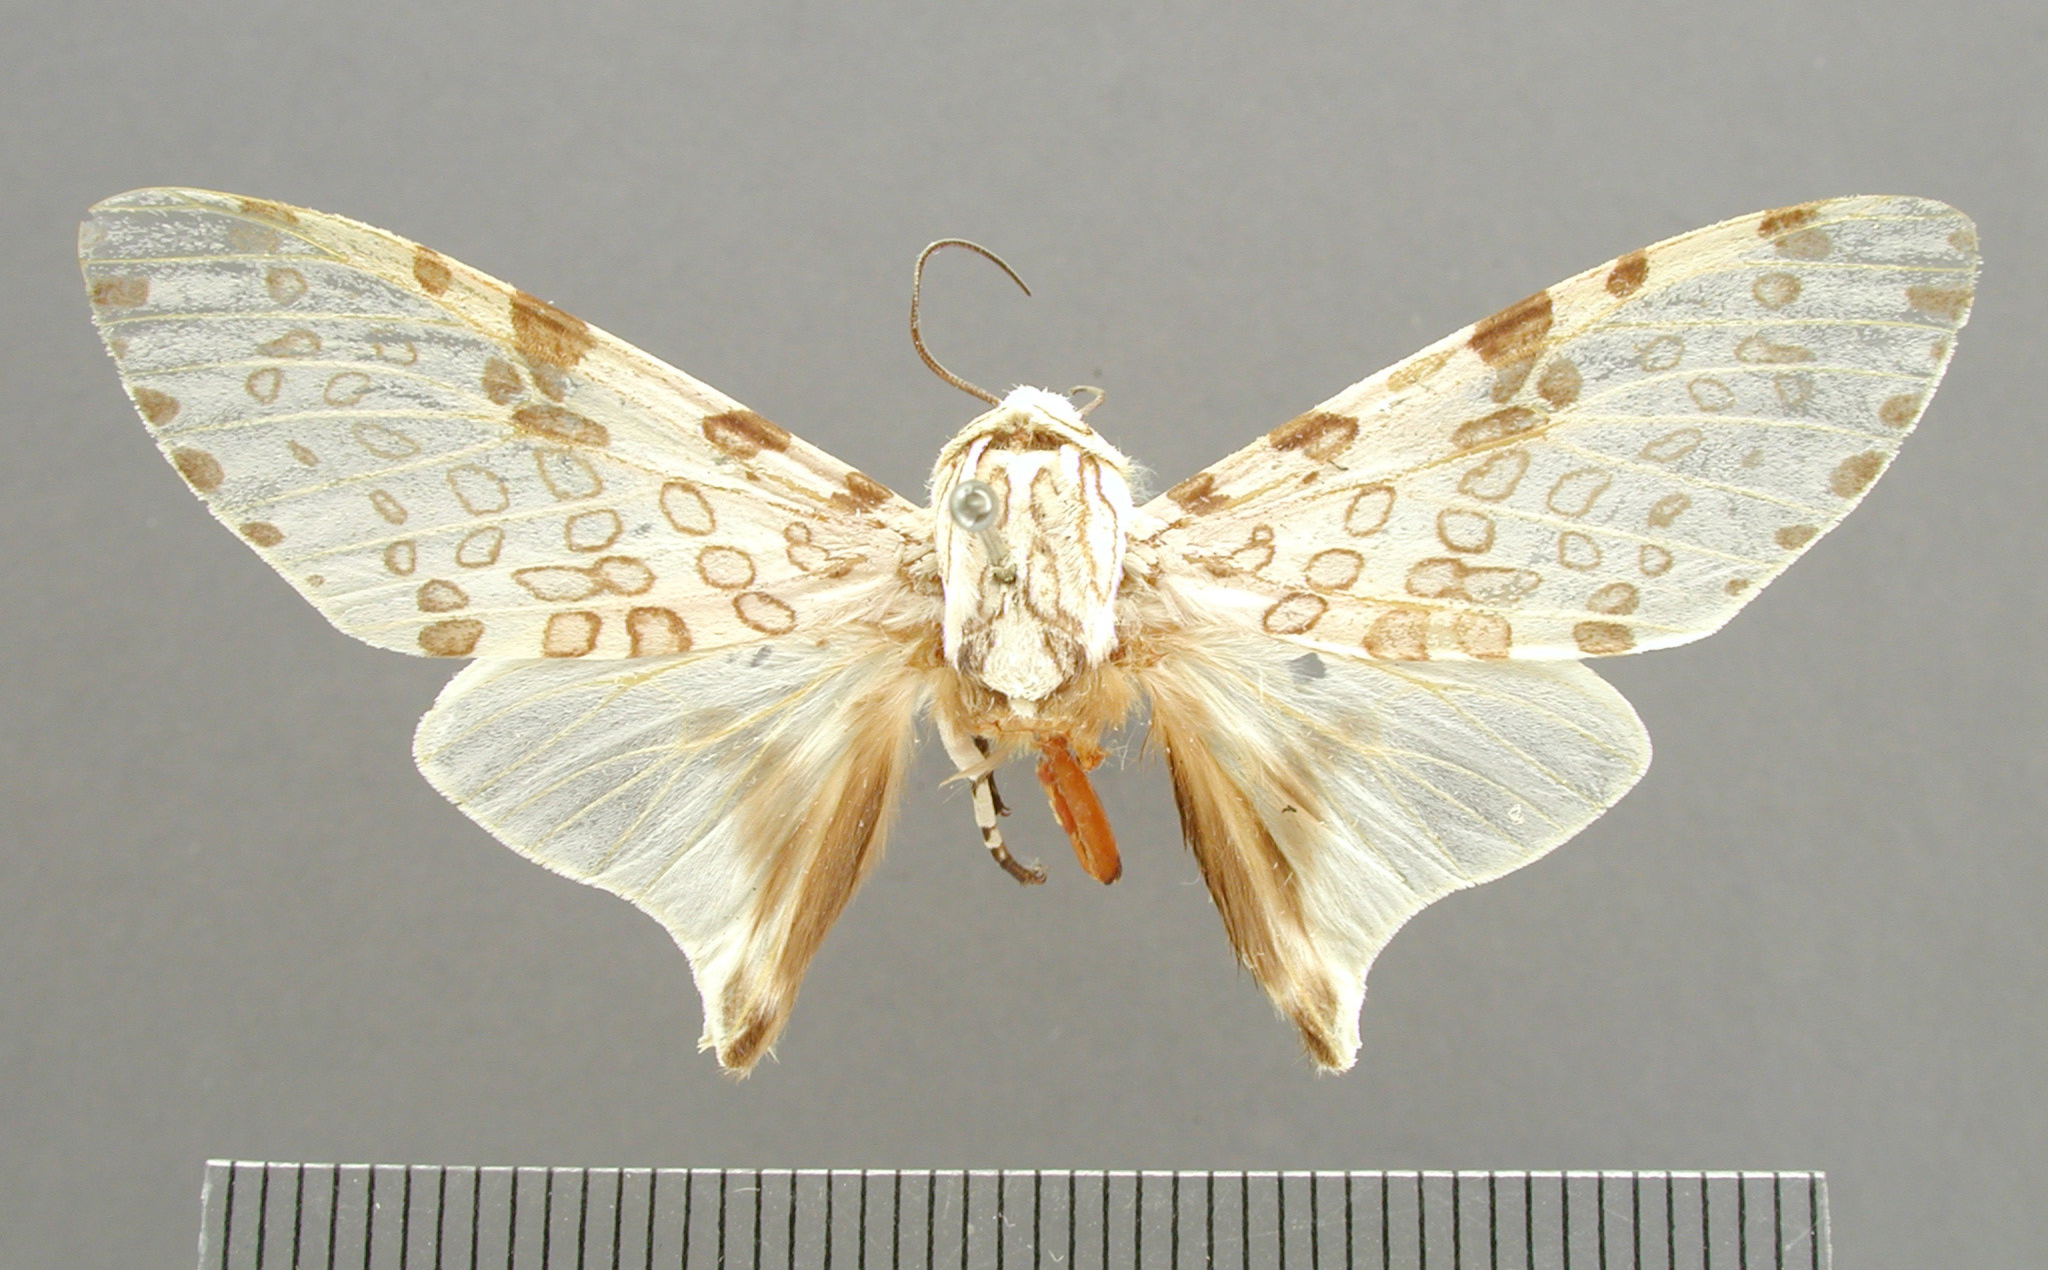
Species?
Ecpantheria perplexa
